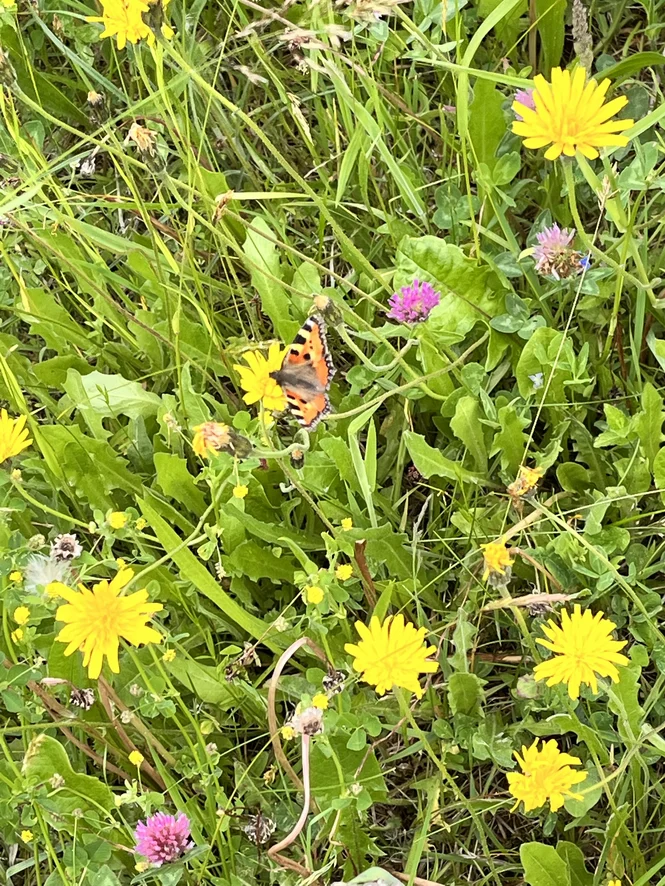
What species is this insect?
Aglais urticae
